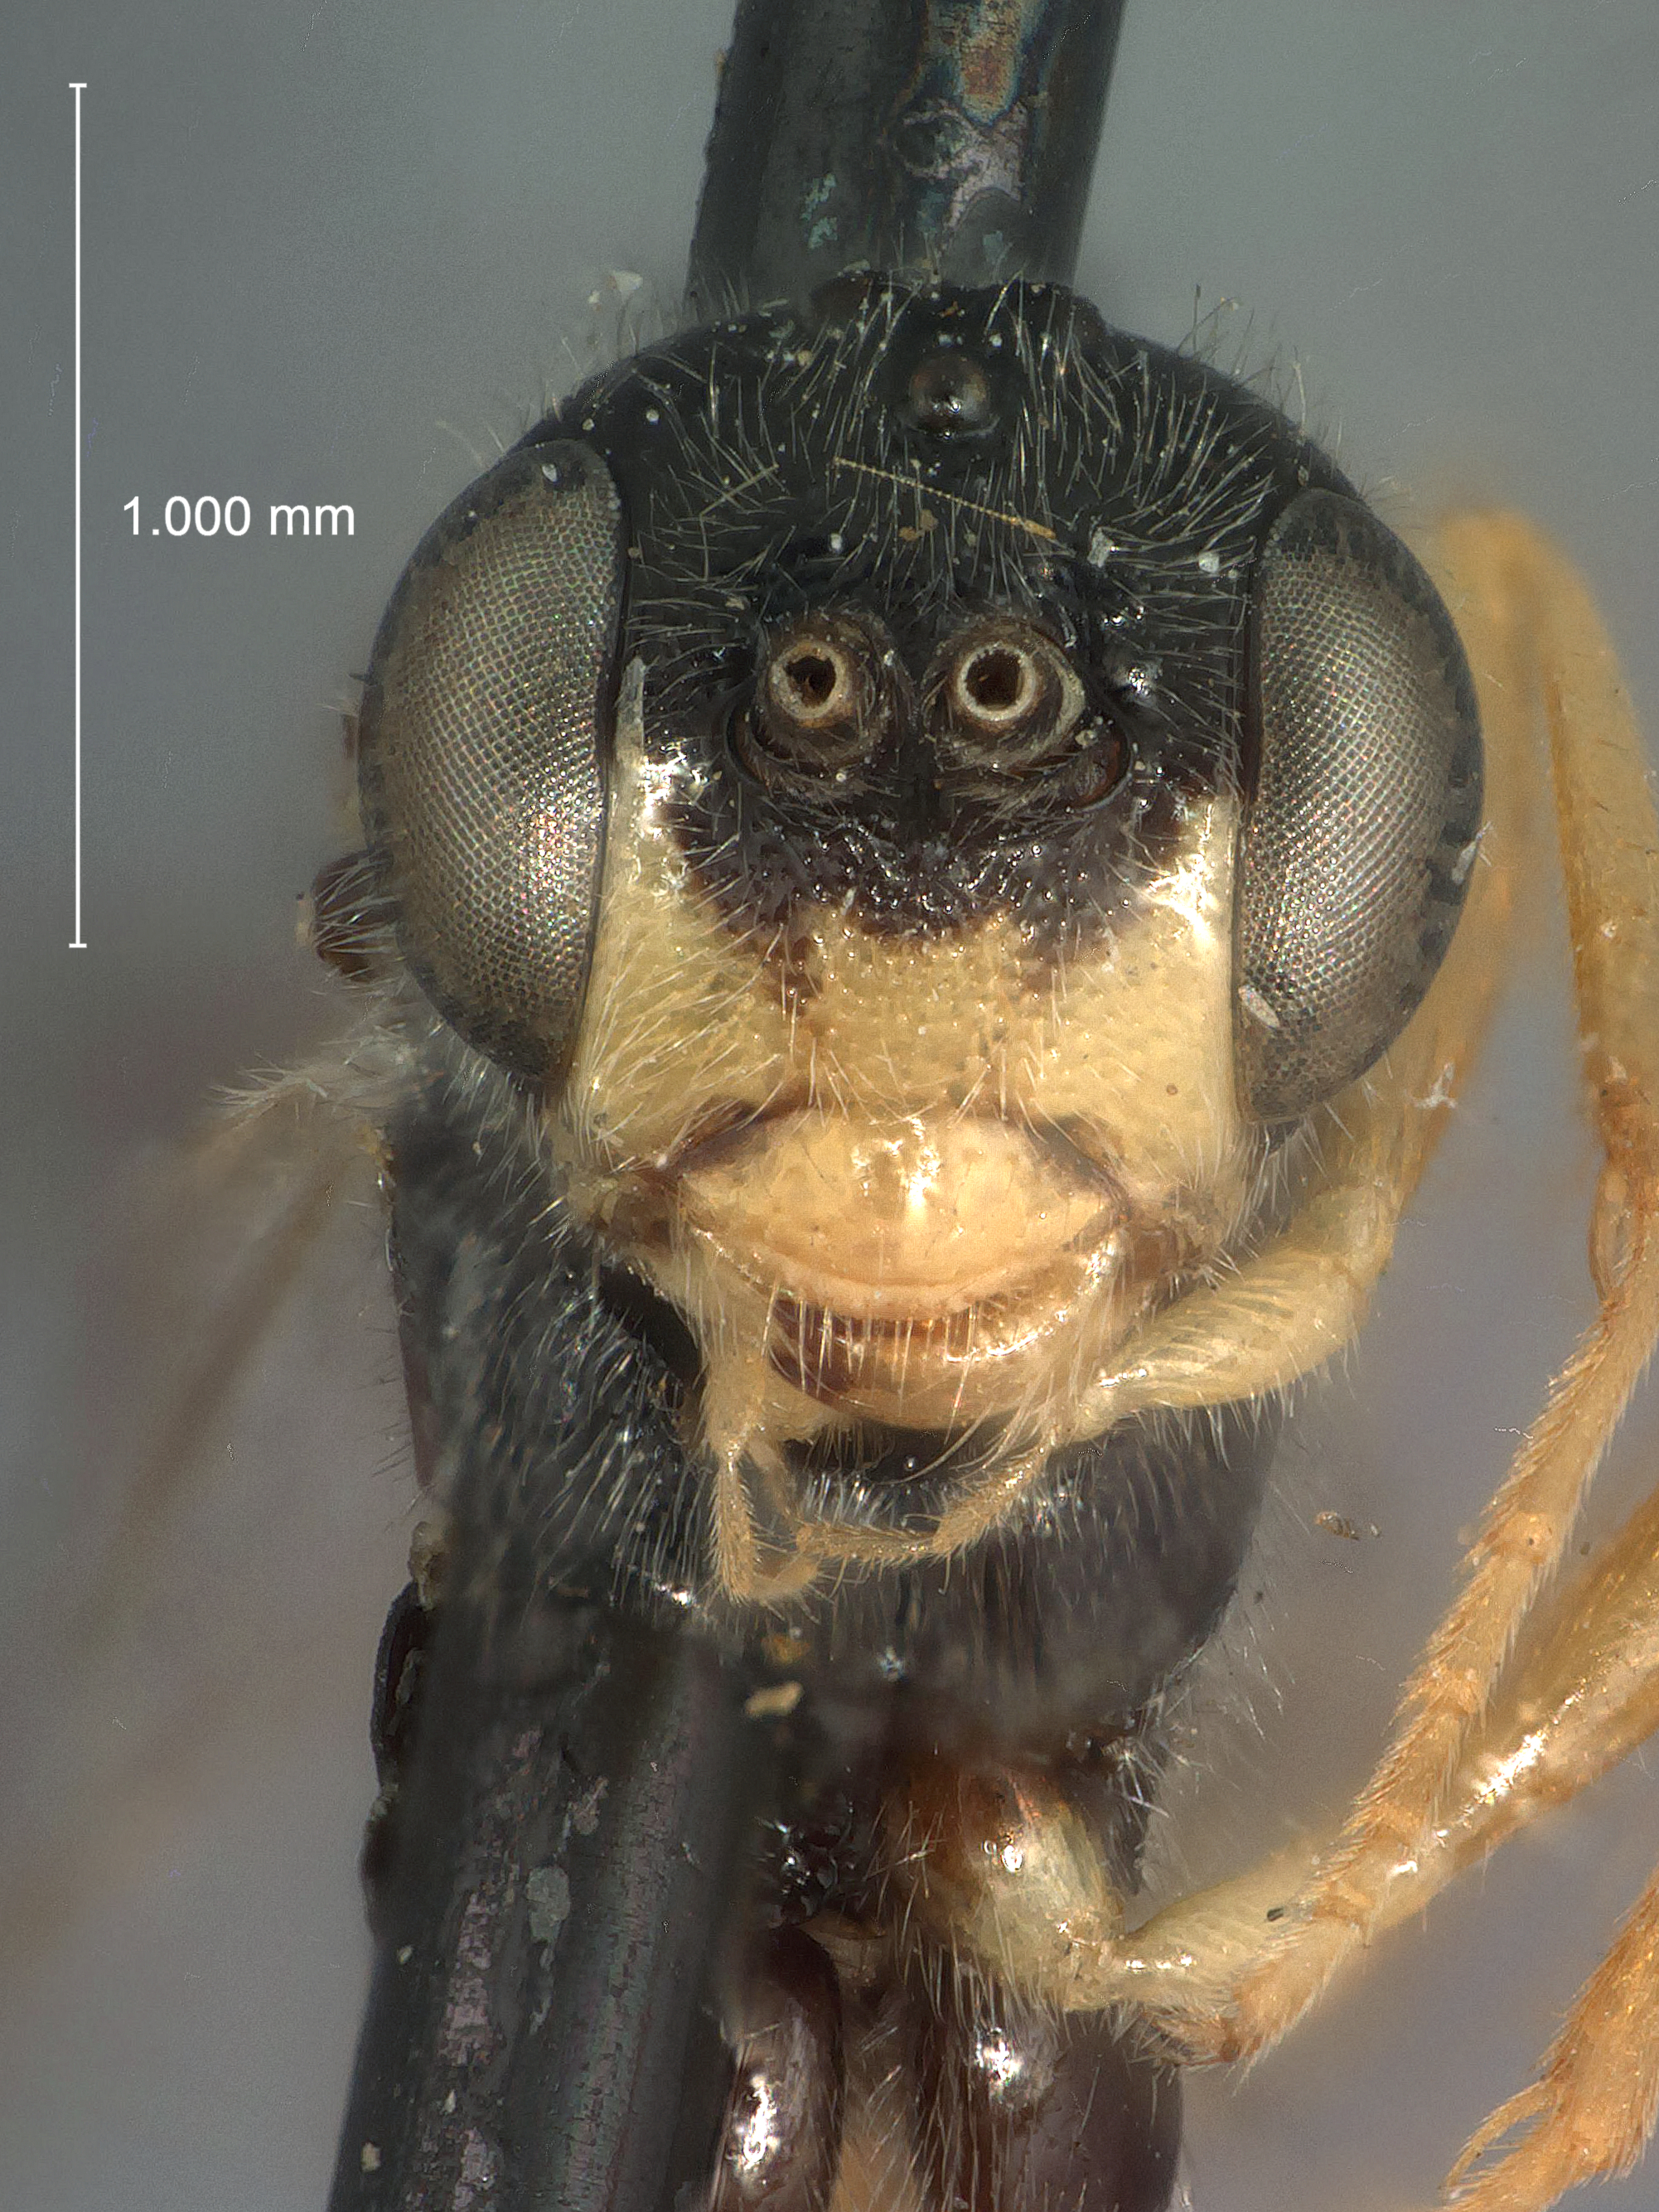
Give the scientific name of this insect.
Exyston abdominalis
